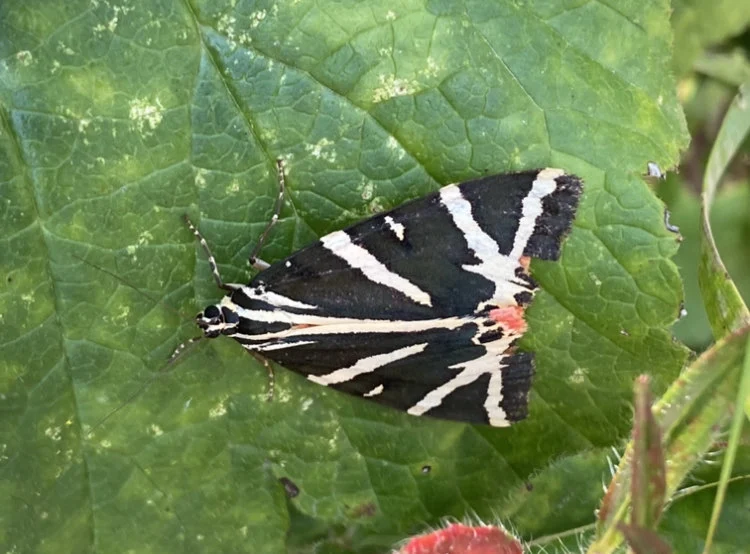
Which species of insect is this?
Euplagia quadripunctaria
